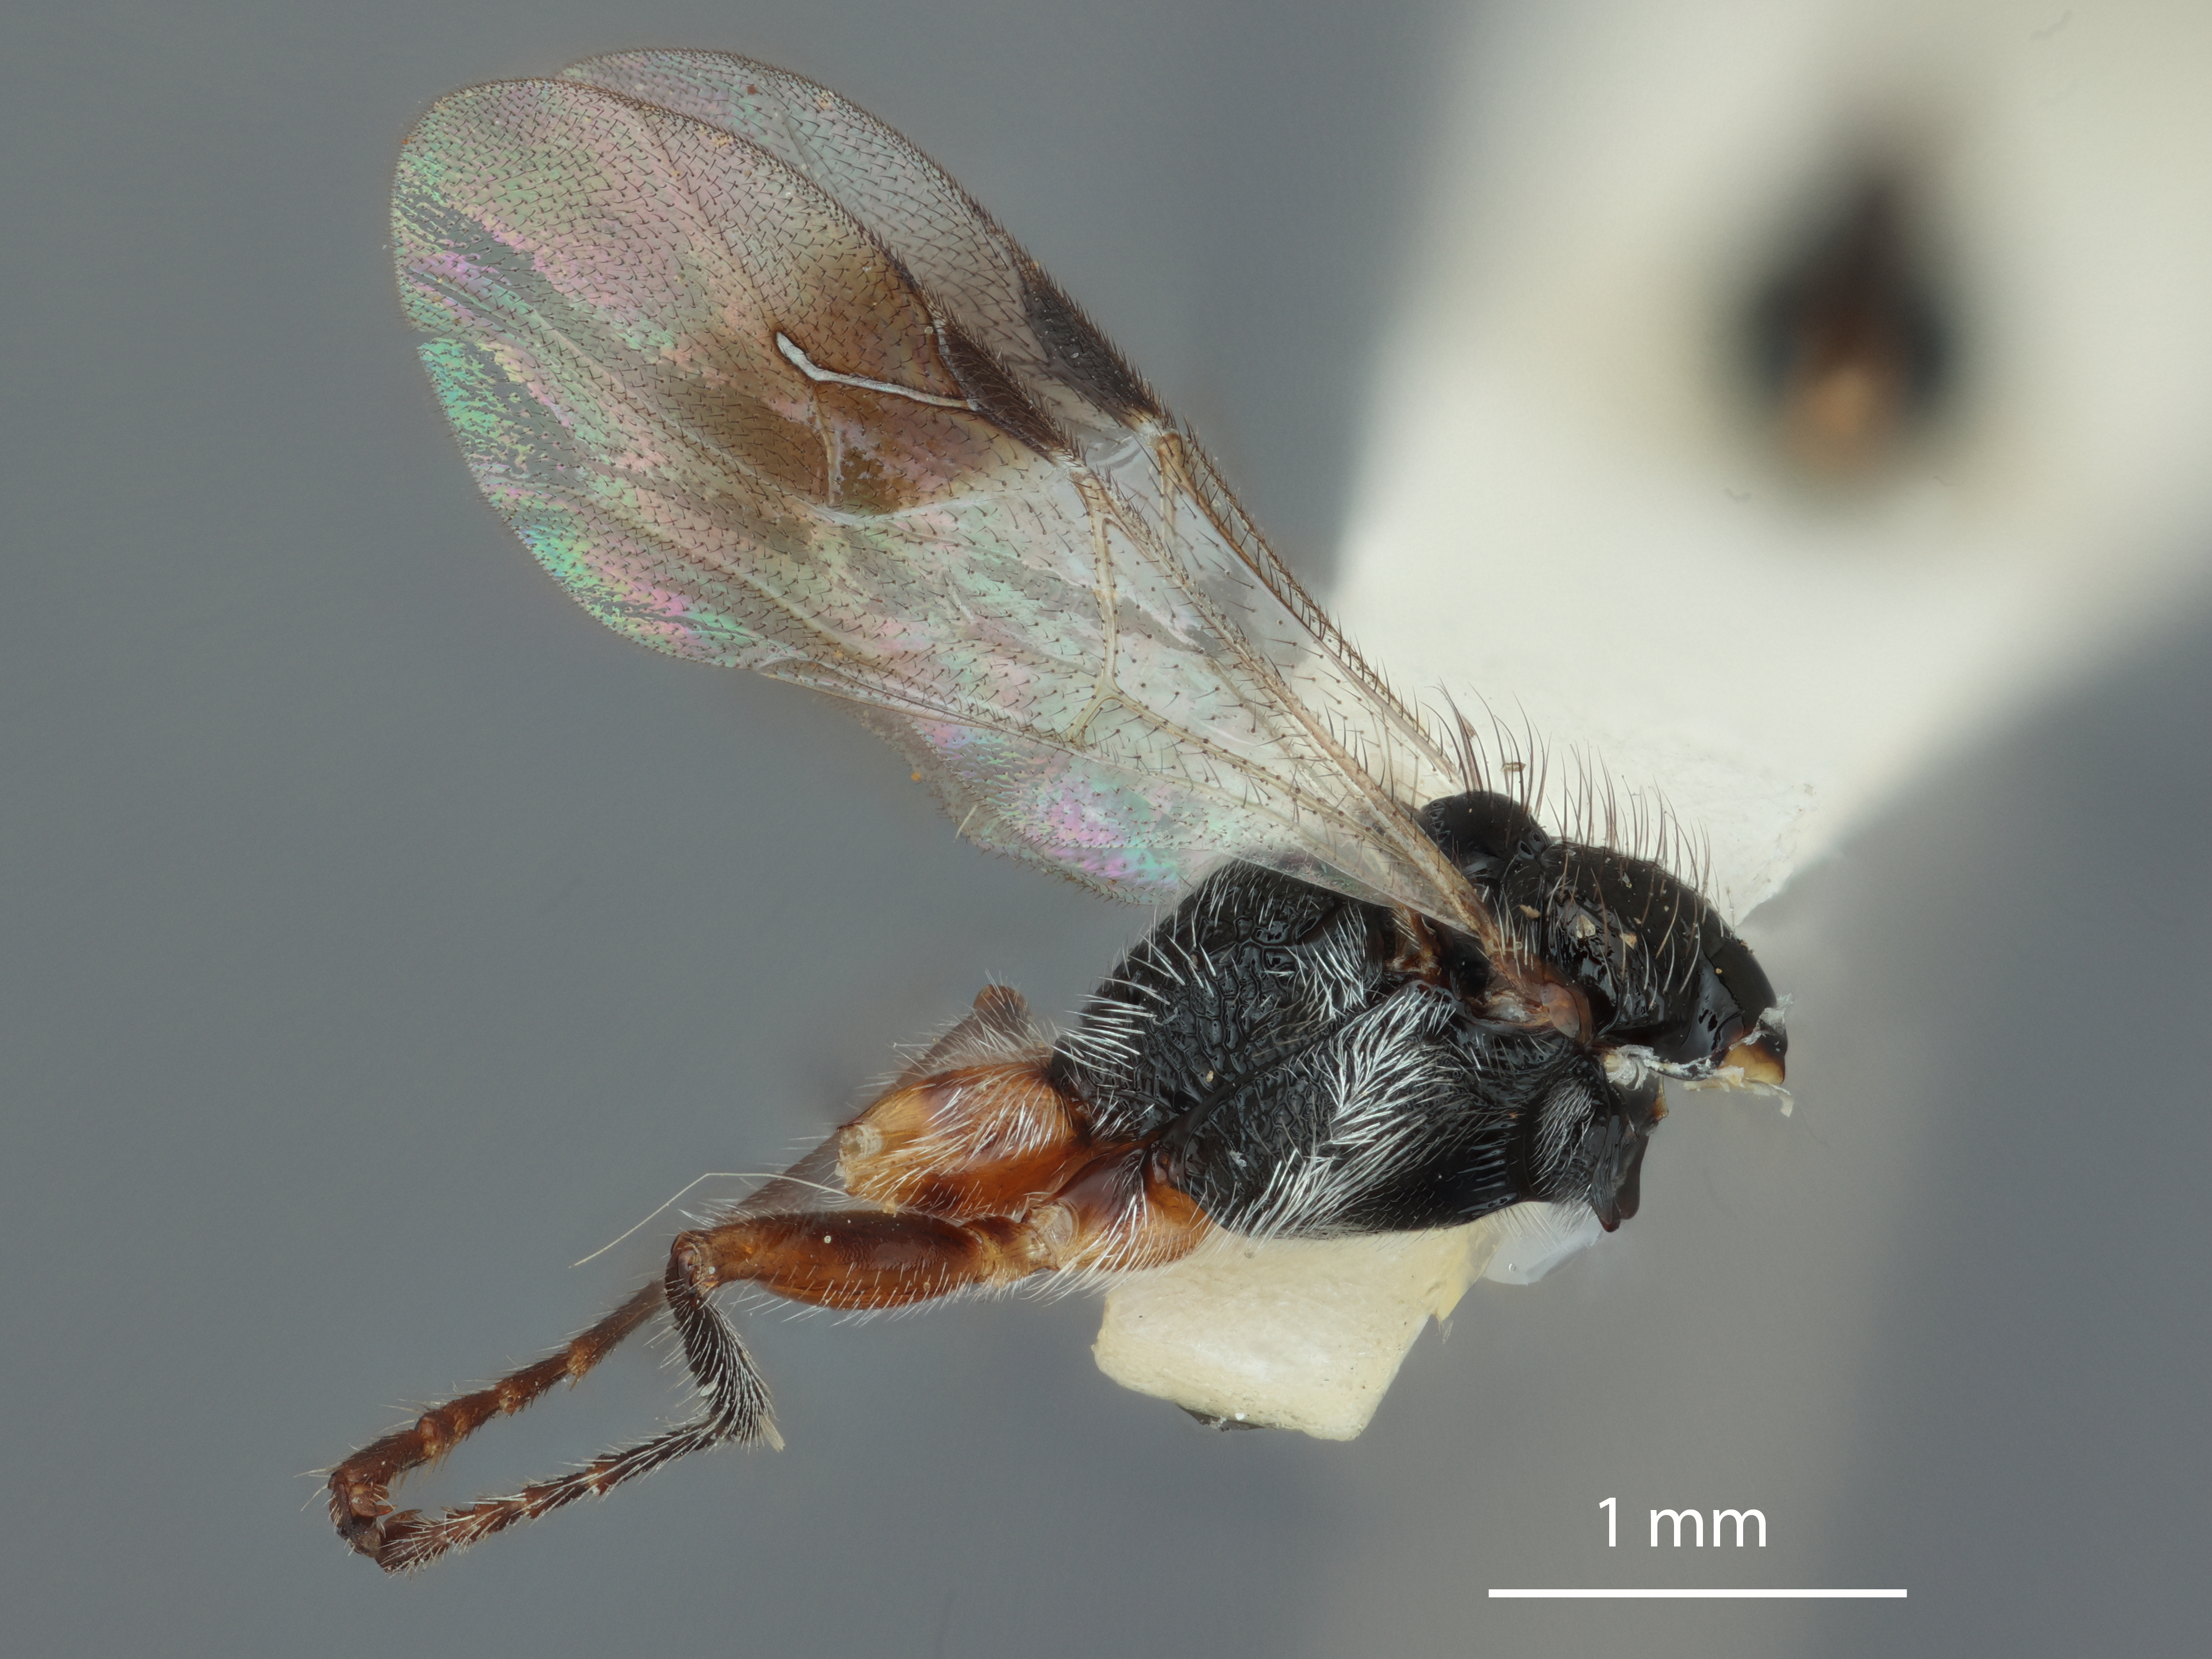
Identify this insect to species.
Anteon krombeini
